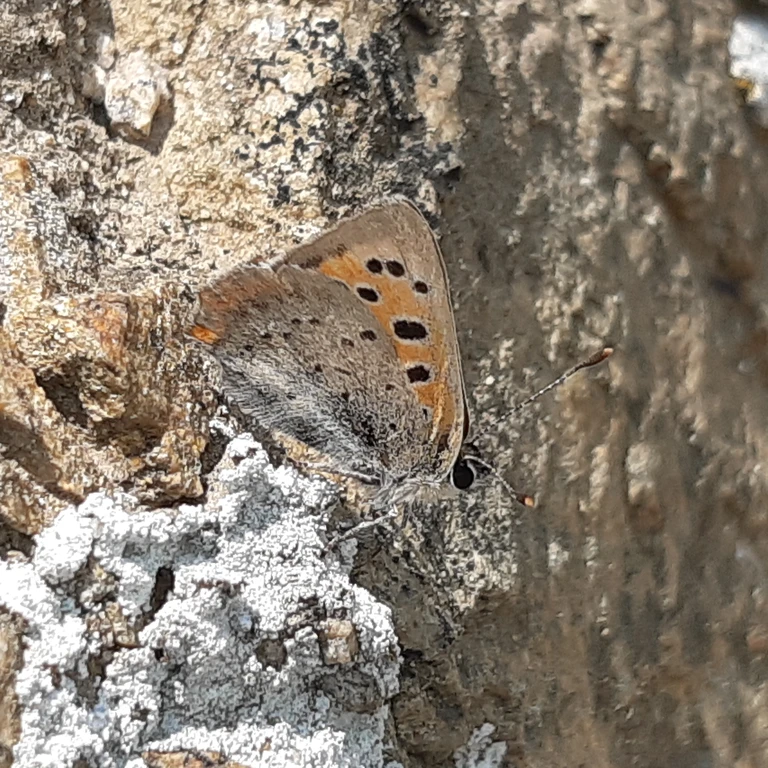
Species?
Lycaena phlaeas
